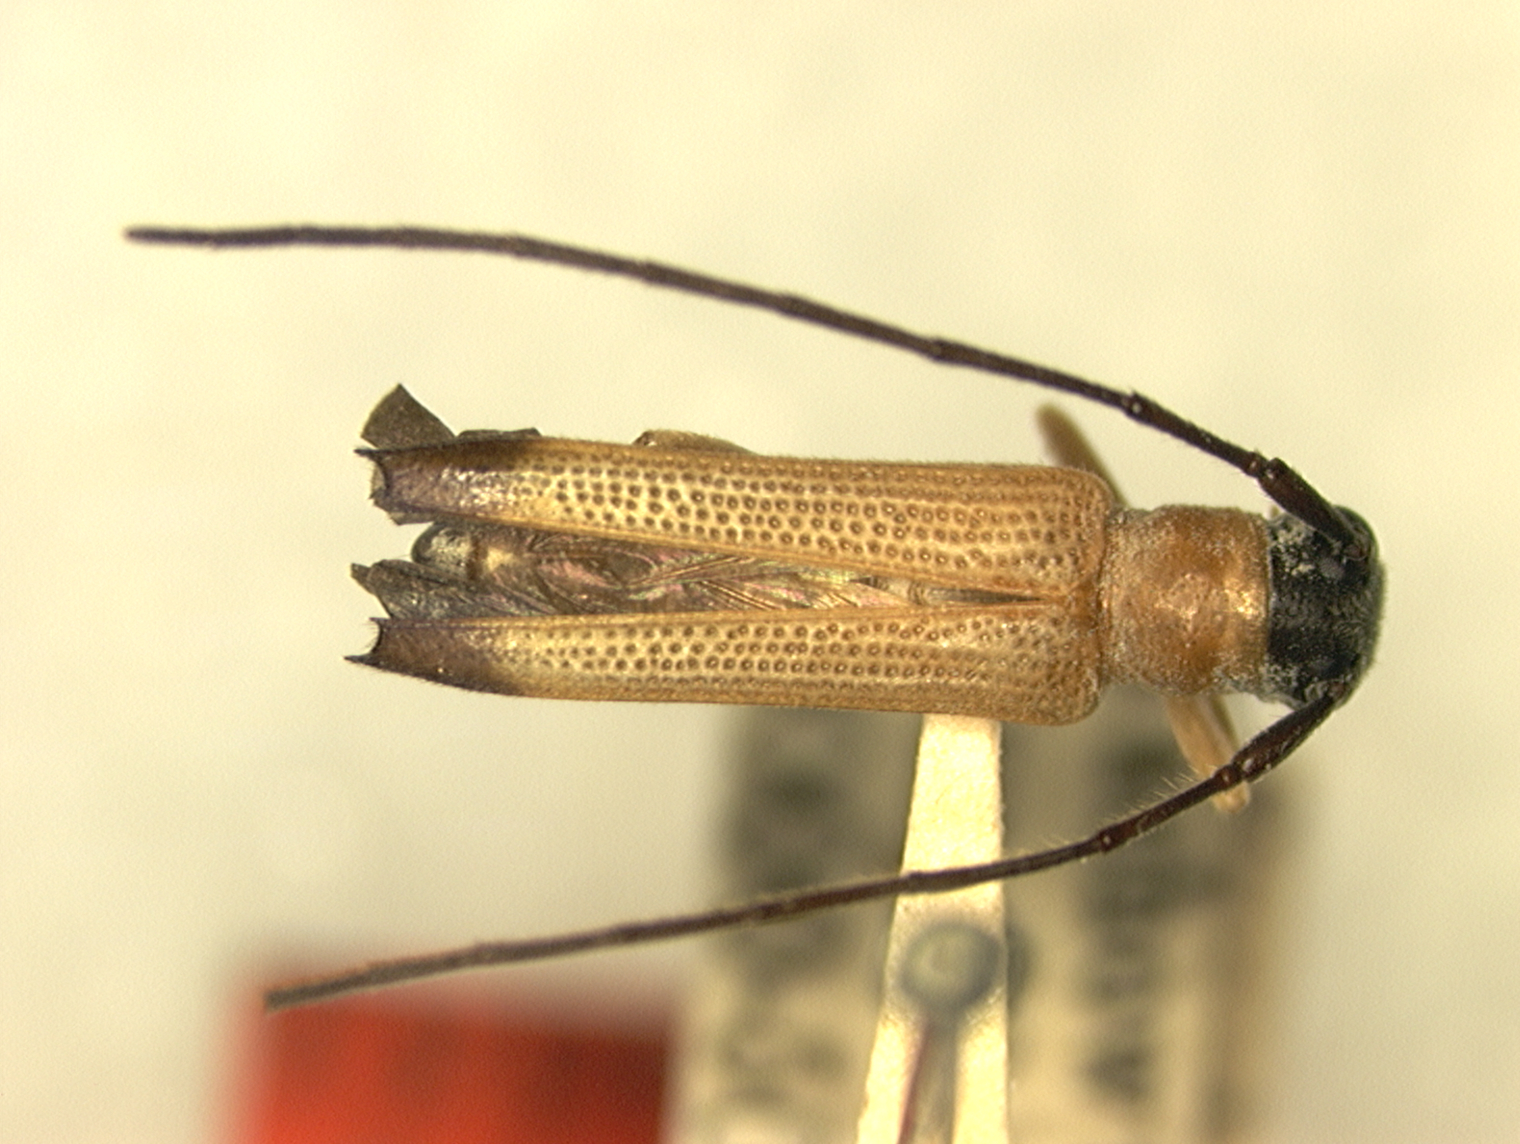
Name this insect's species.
Nupserha spinifera
